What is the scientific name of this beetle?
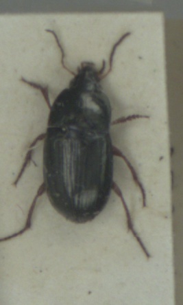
Amara familiaris
